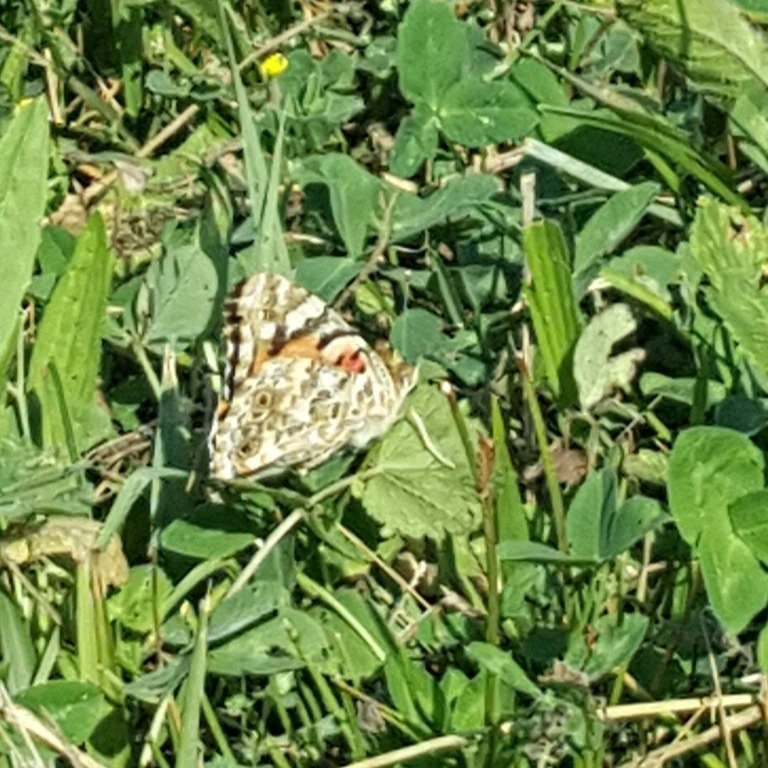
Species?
Vanessa cardui
